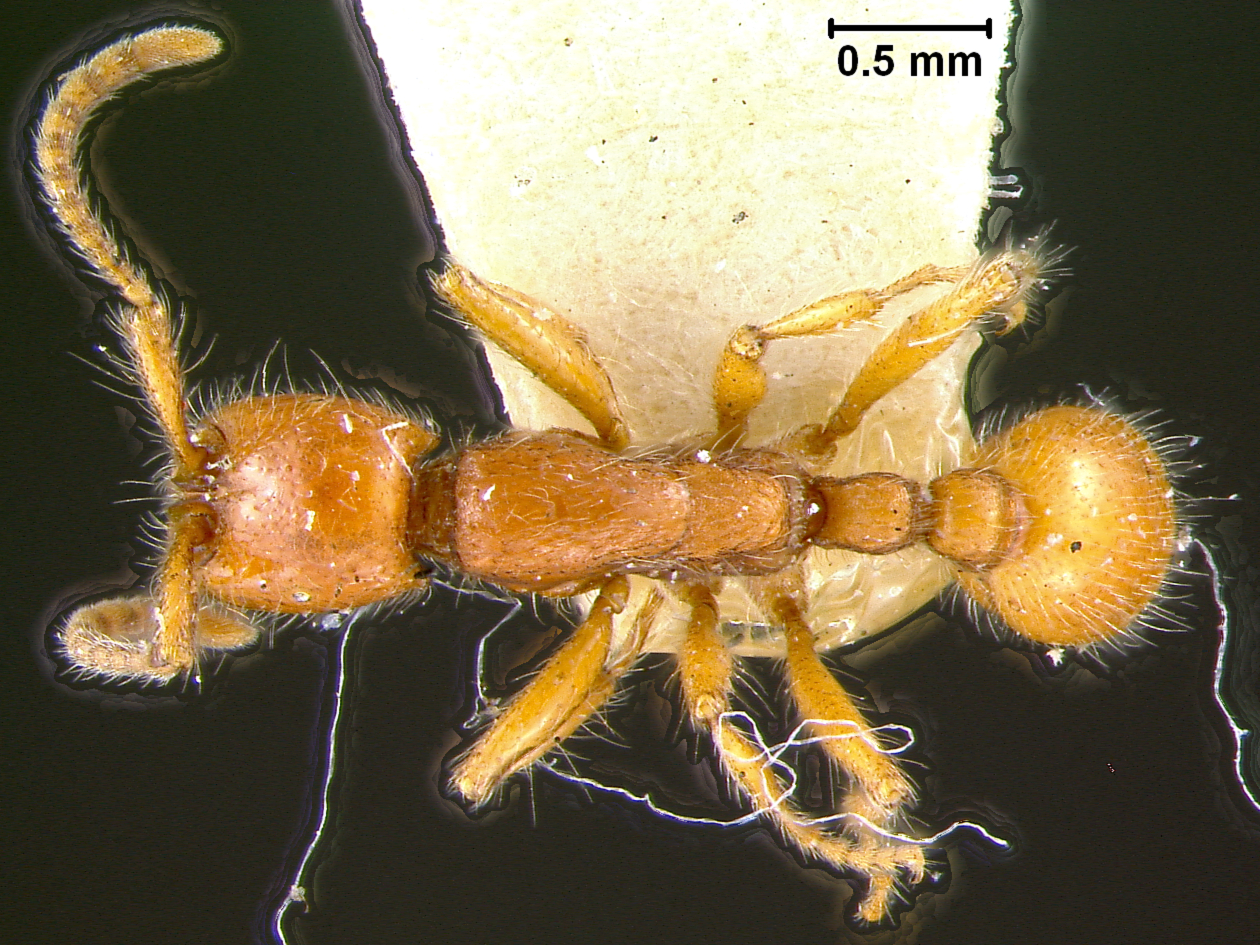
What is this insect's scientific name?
Eciton wheeleri
